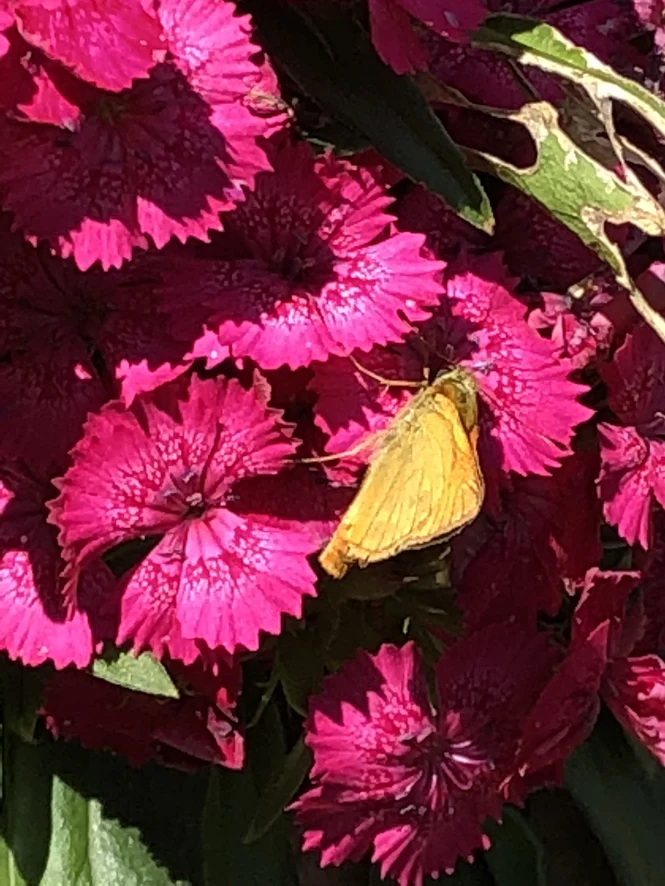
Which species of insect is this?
Ochlodes sylvanus (also Ochlodes venata)
